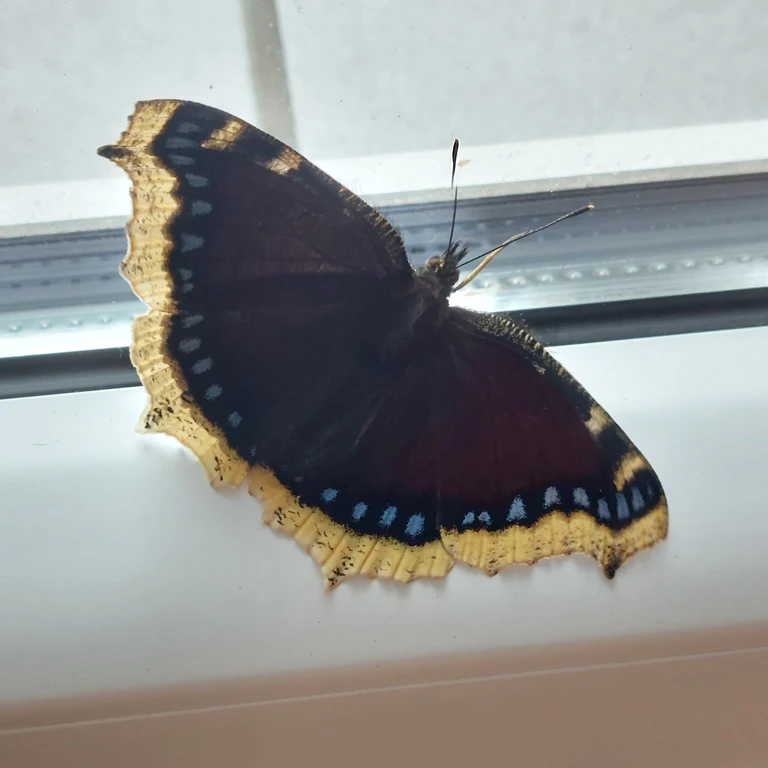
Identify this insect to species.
Nymphalis antiopa
